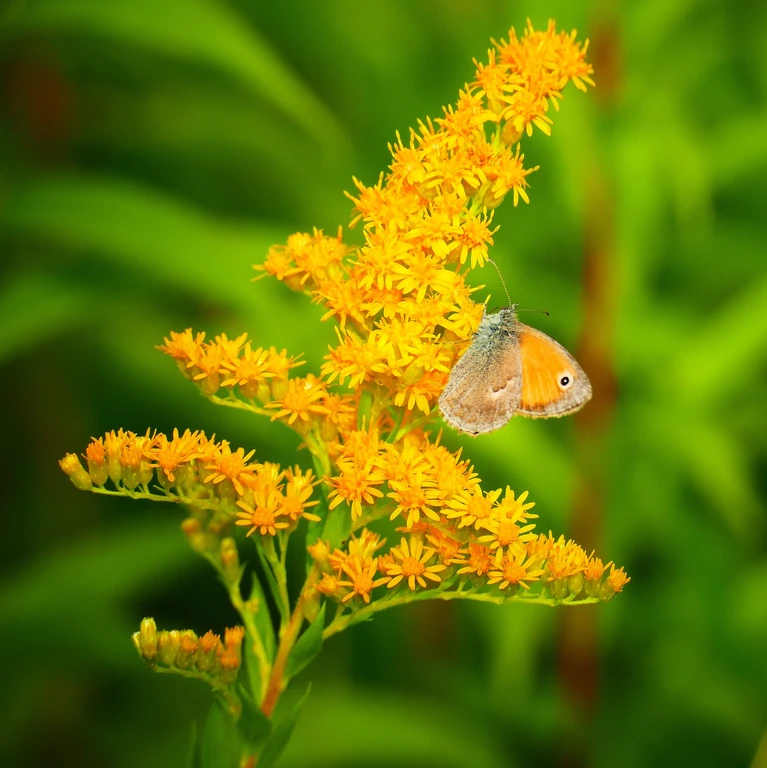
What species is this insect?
Coenonympha pamphilus
